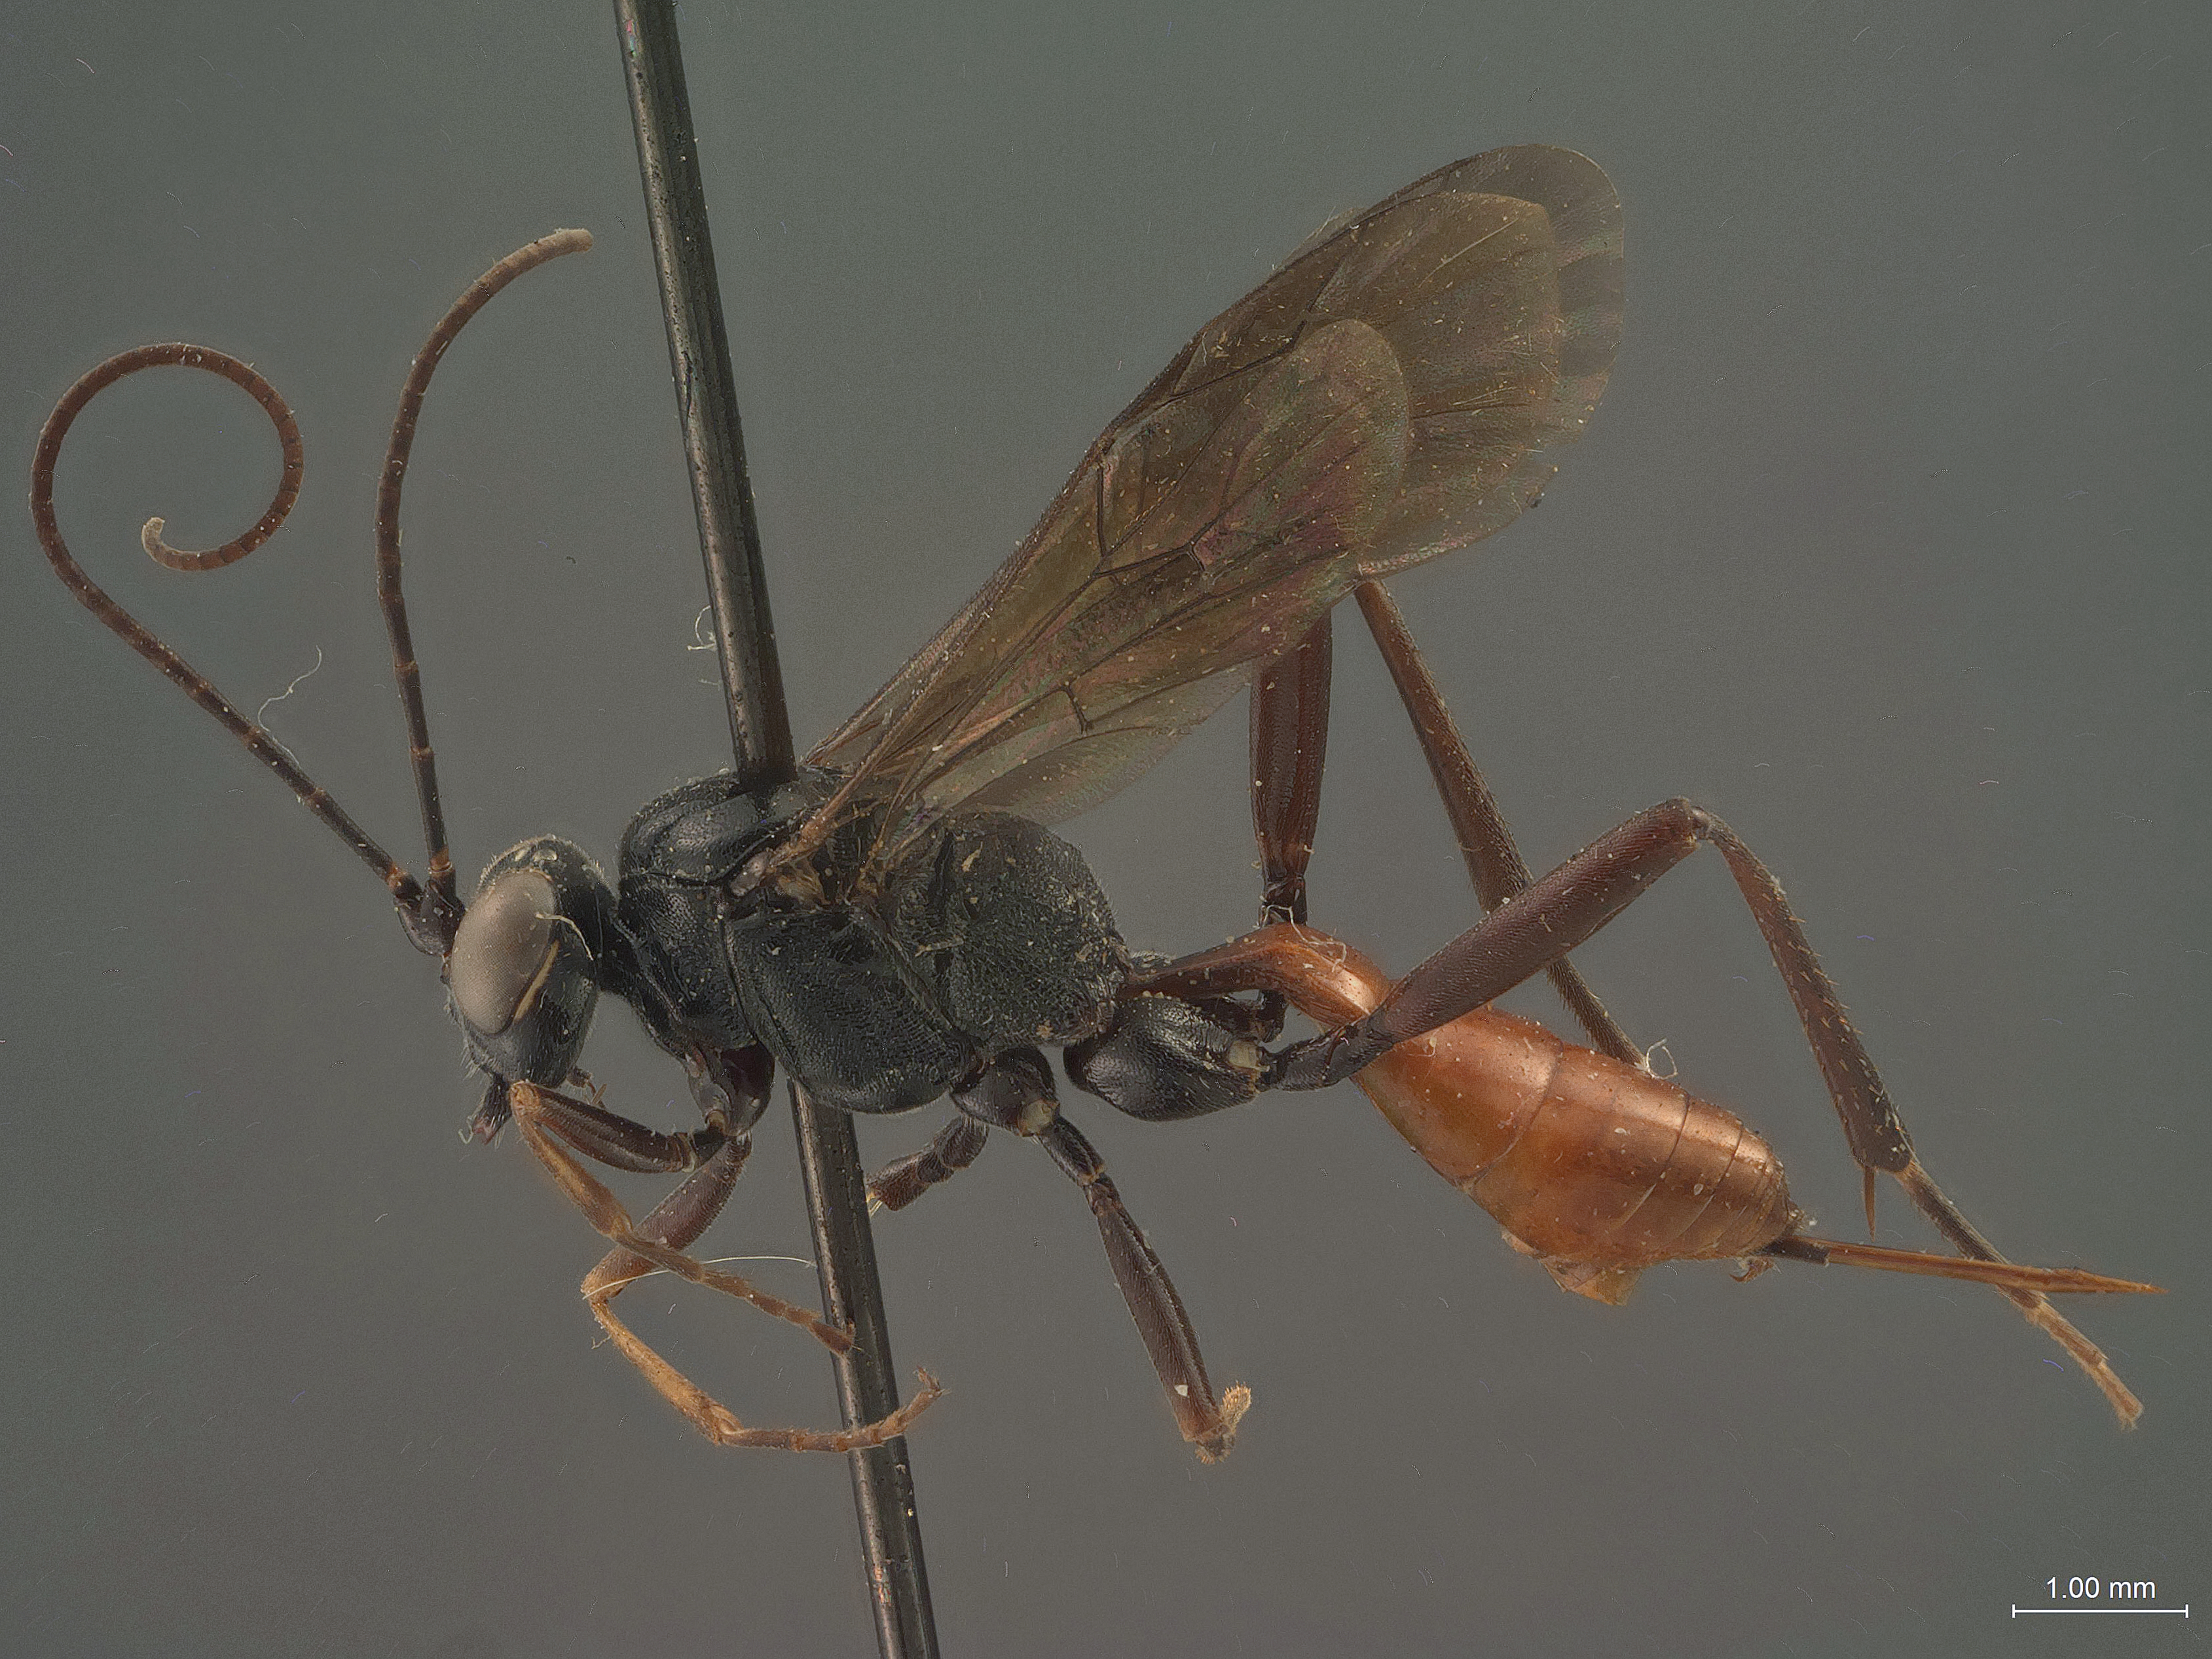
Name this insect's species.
Cryptus inornatus
